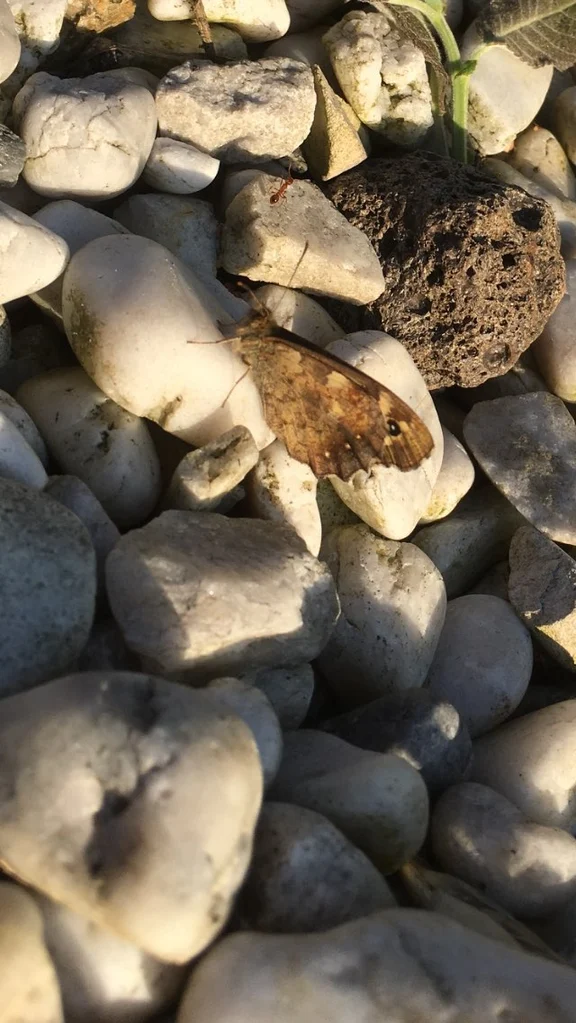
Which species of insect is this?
Pararge aegeria
